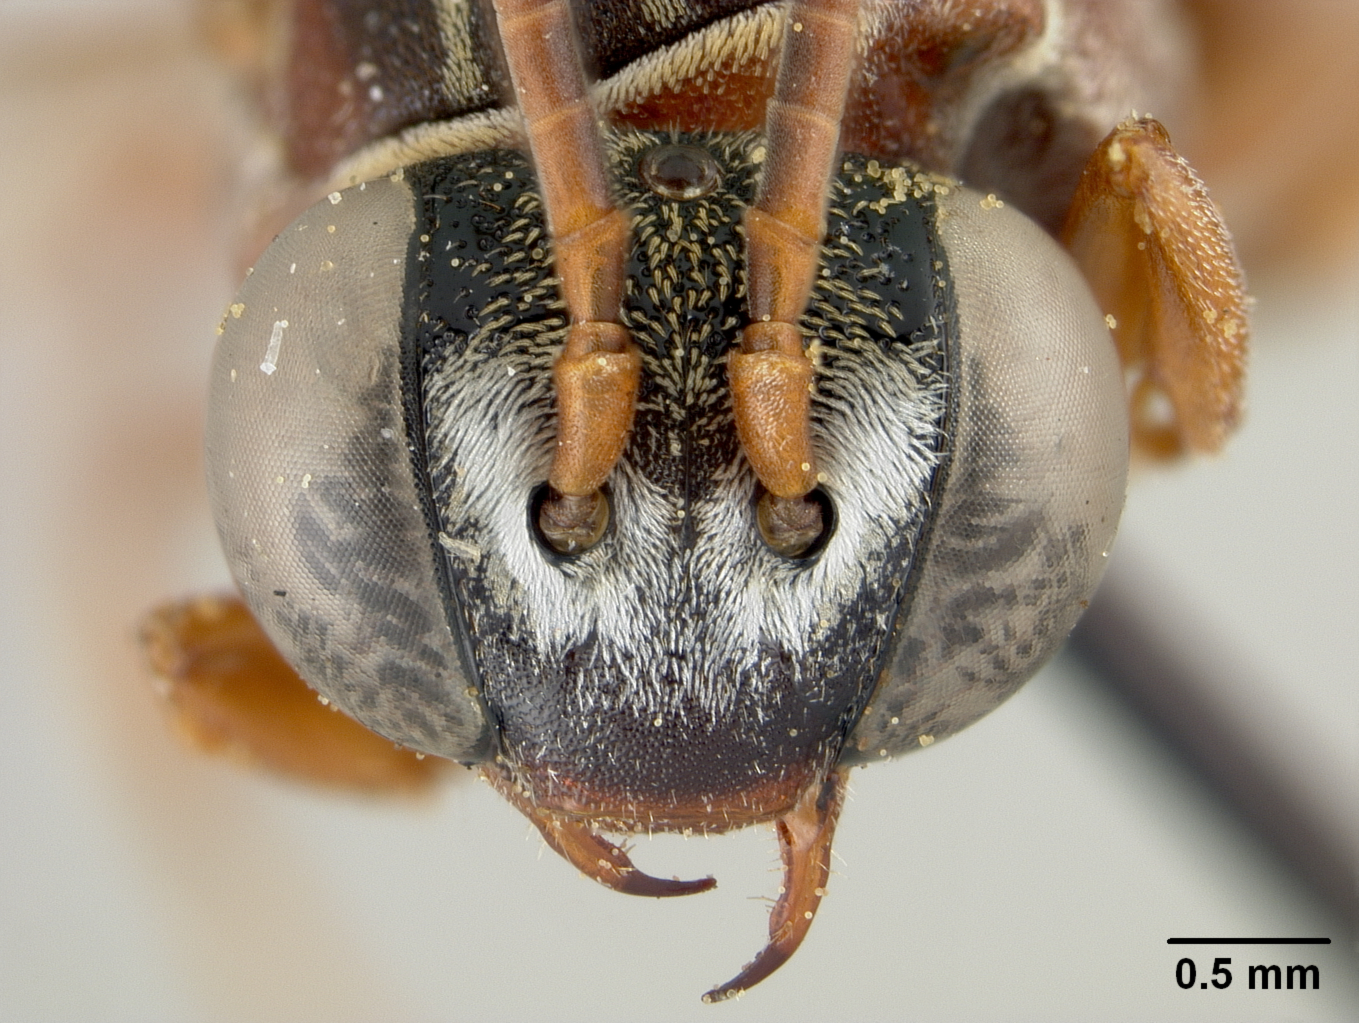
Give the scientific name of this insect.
Epeolus howardi
